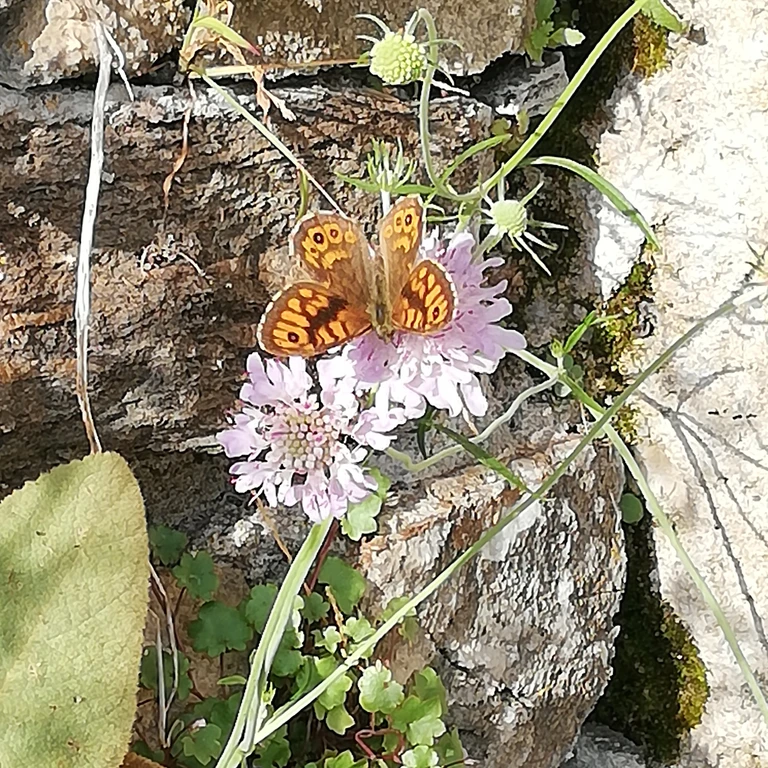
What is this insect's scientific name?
Lasiommata megera (also Pararge megera)
